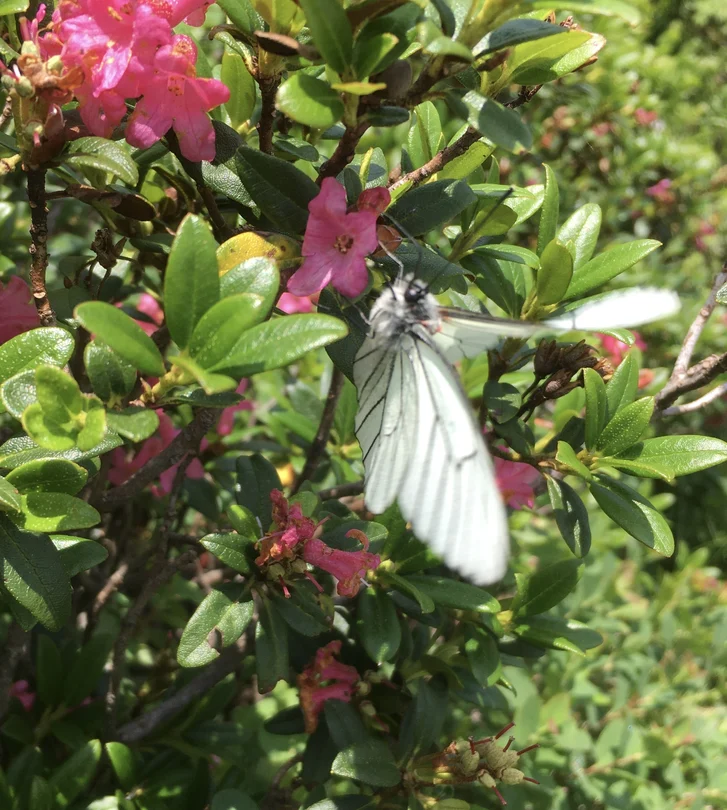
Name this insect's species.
Aporia crataegi
